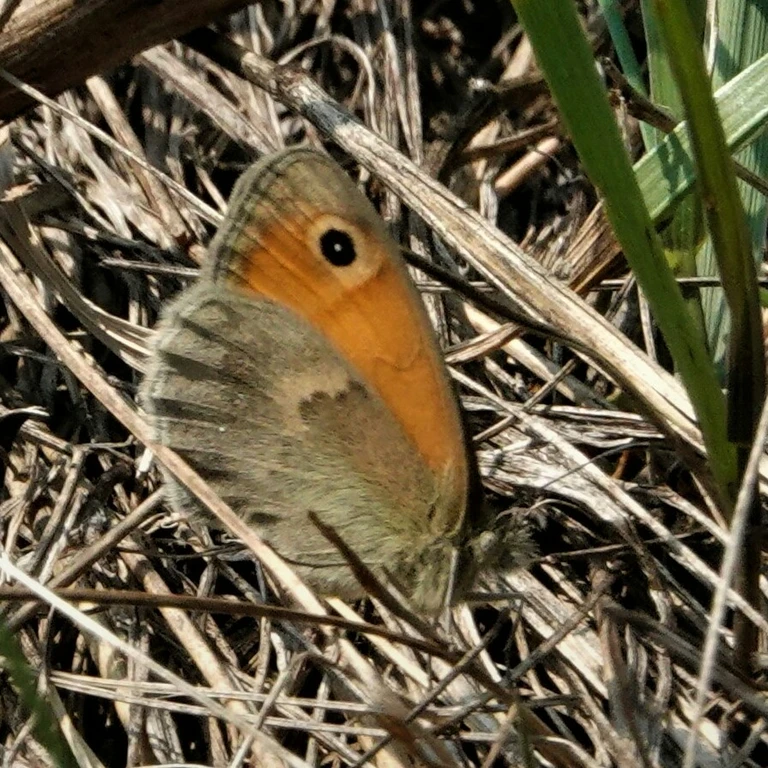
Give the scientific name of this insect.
Coenonympha pamphilus
